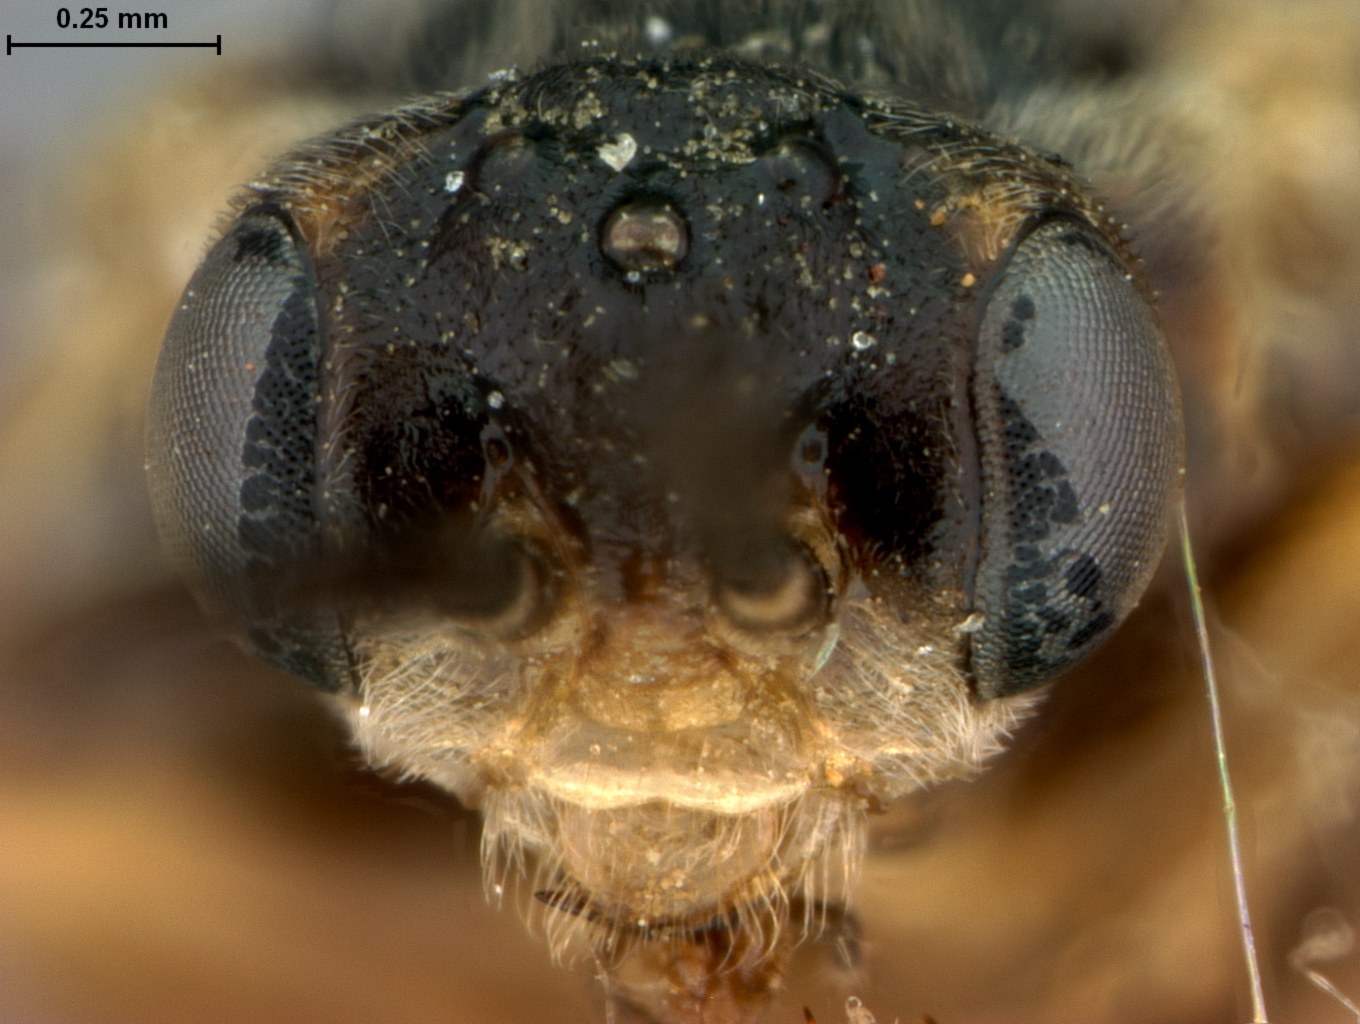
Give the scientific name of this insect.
Pontania amentivora
